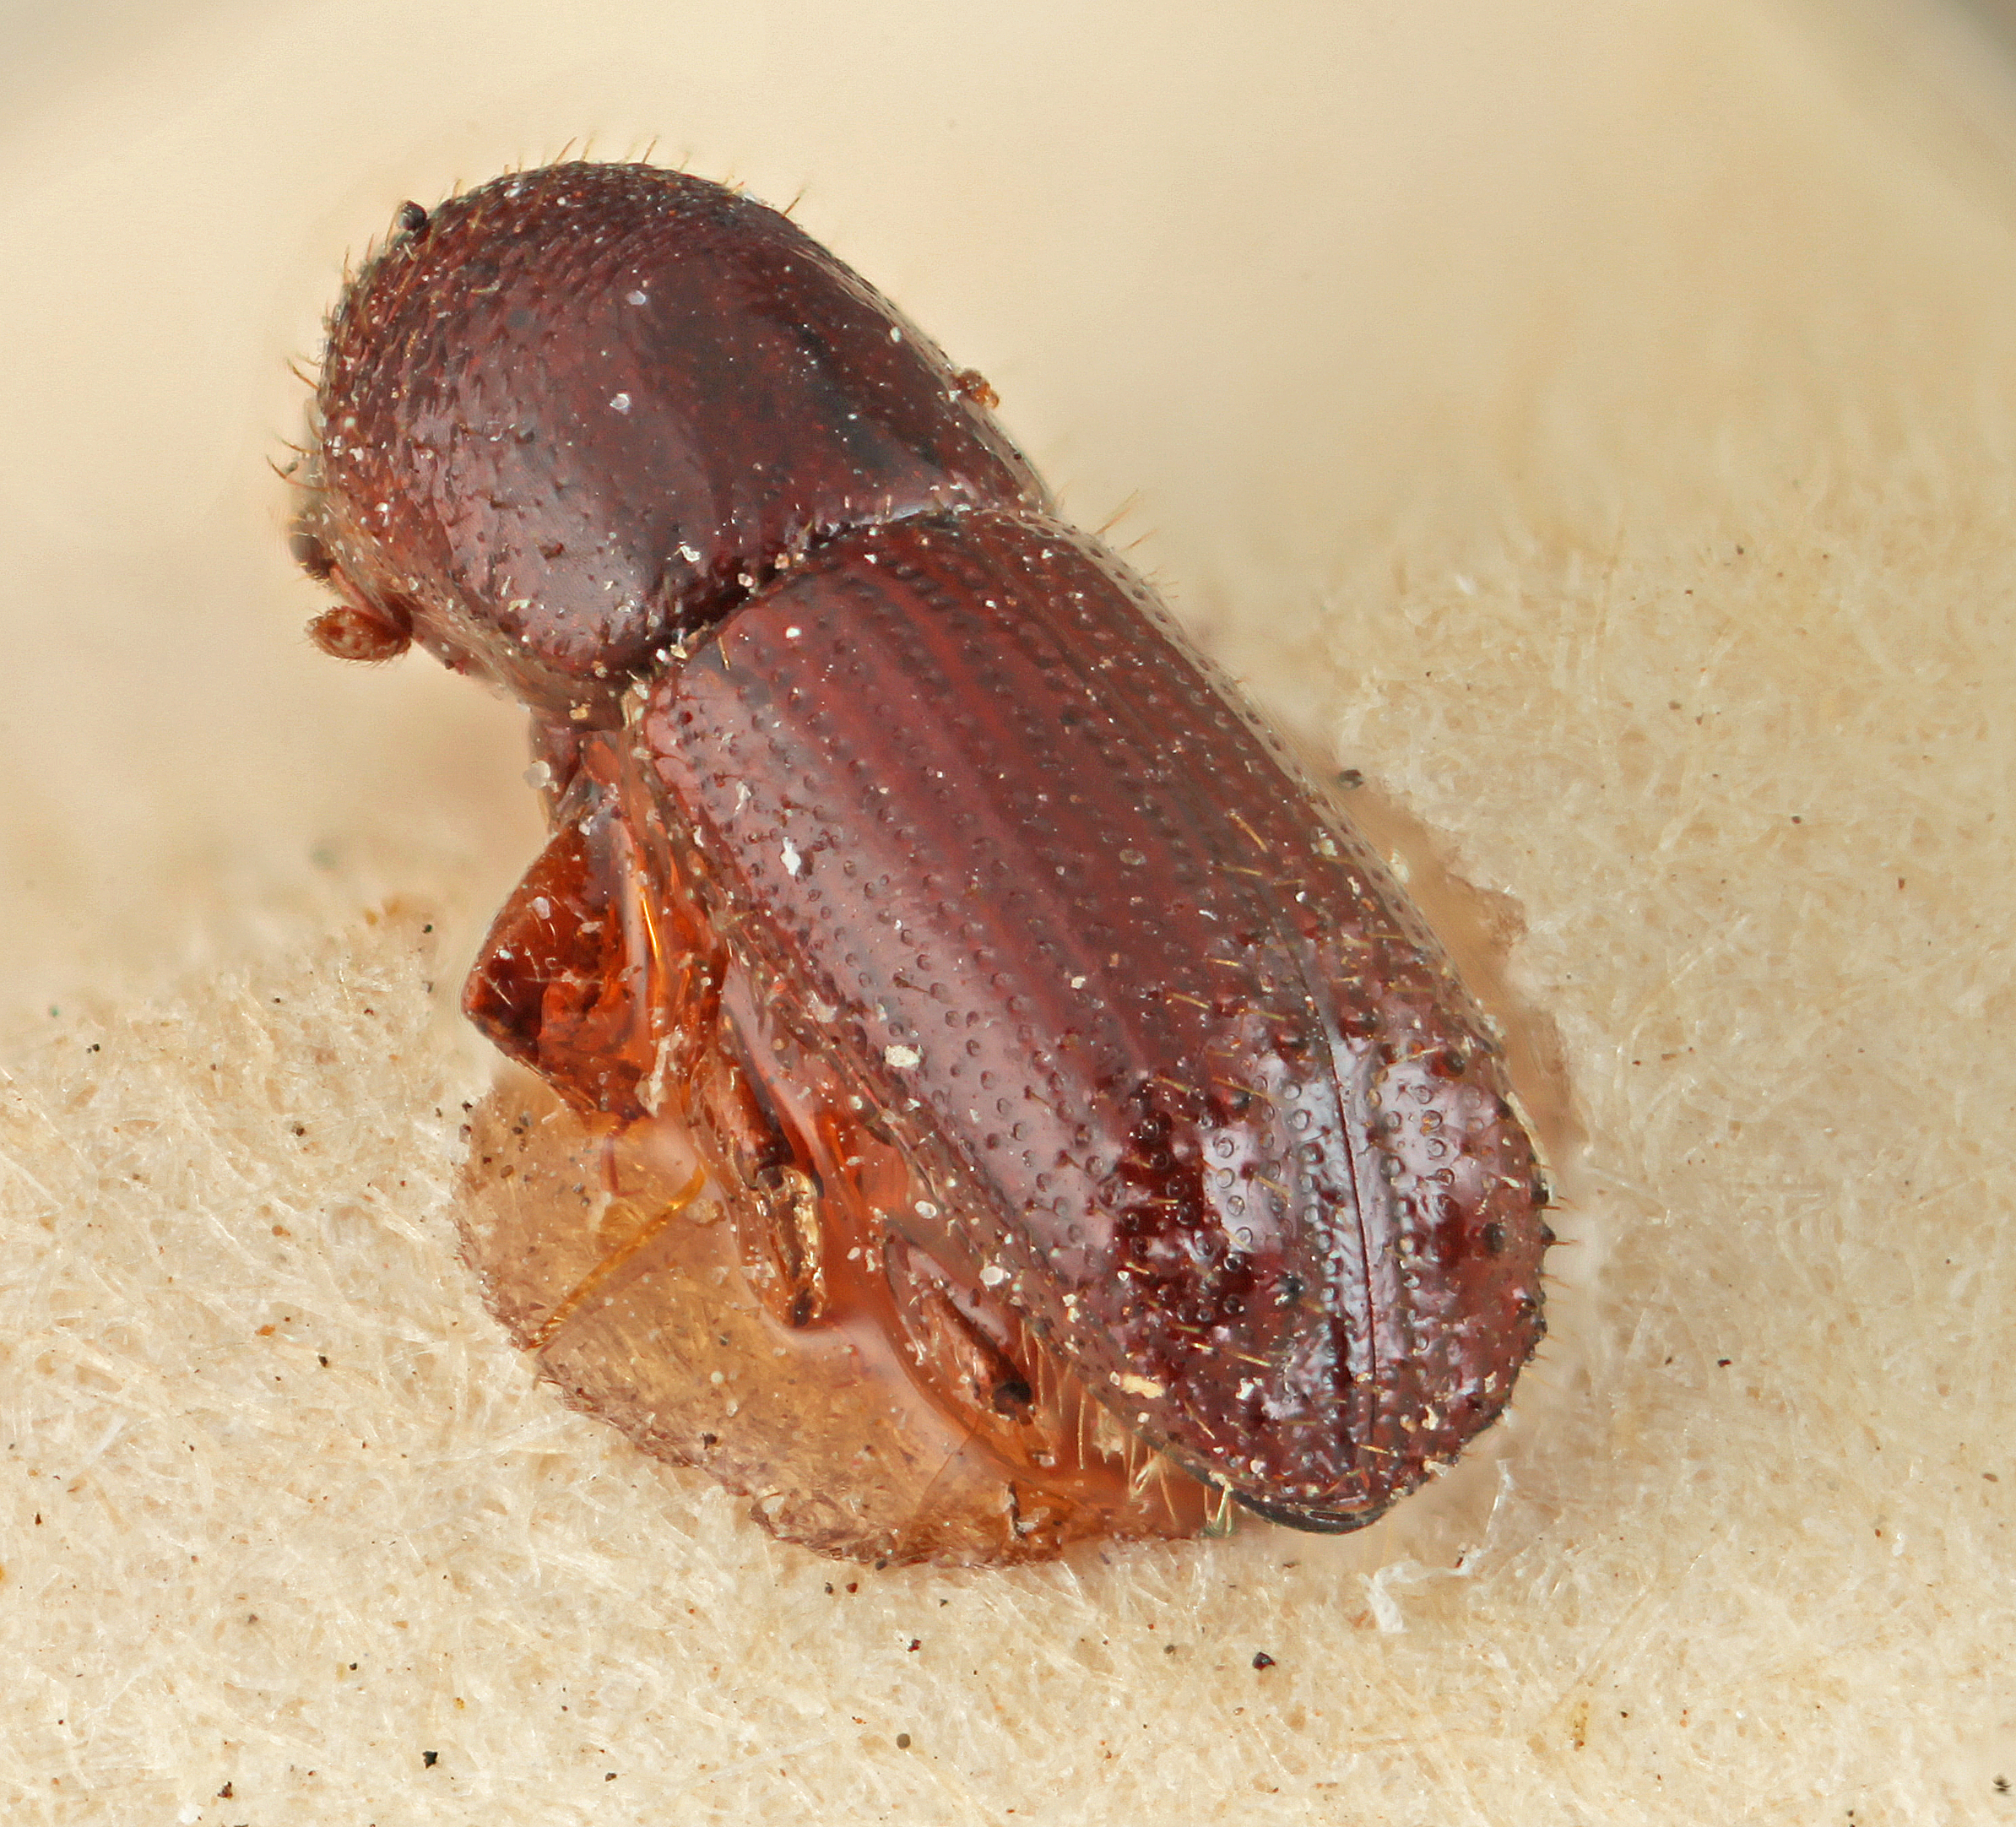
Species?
Xyleborus notatus
